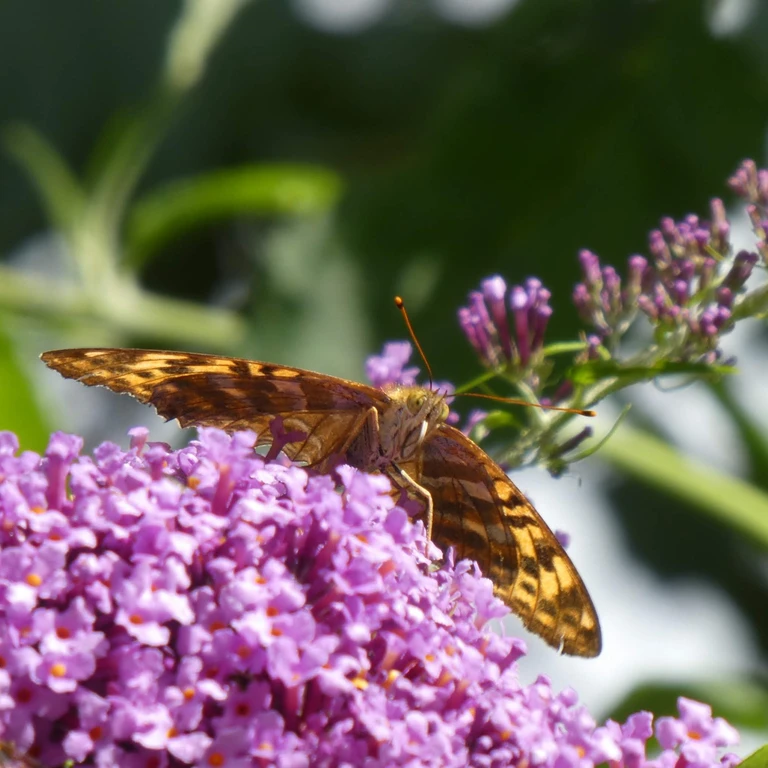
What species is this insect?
Argynnis paphia
